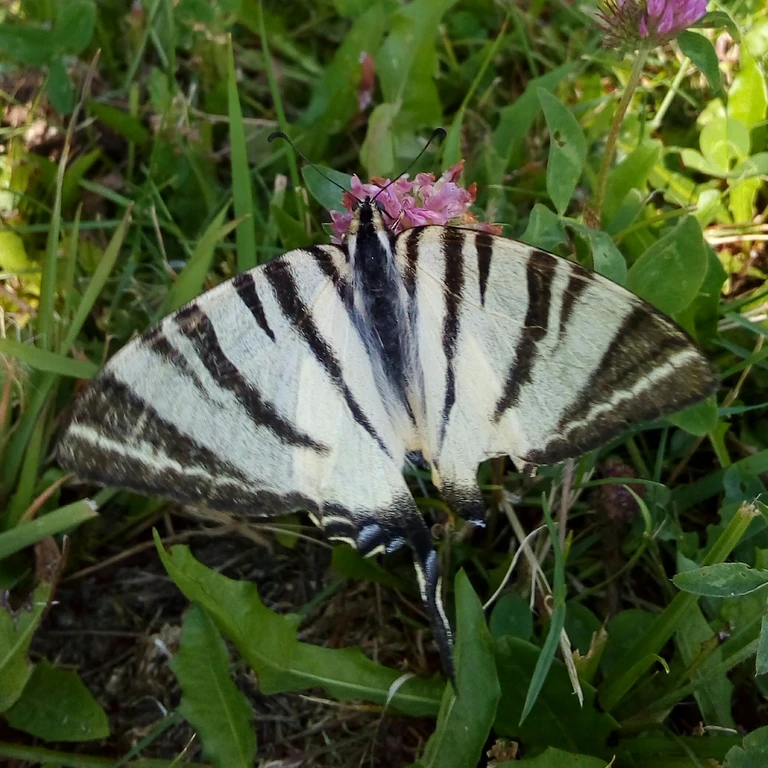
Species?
Iphiclides podalirius
